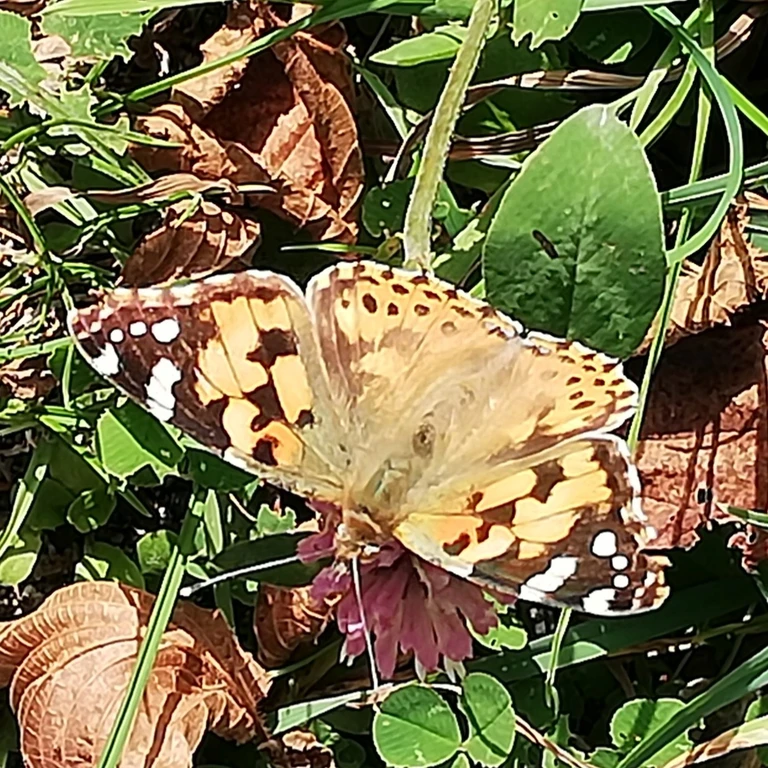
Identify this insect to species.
Vanessa cardui
